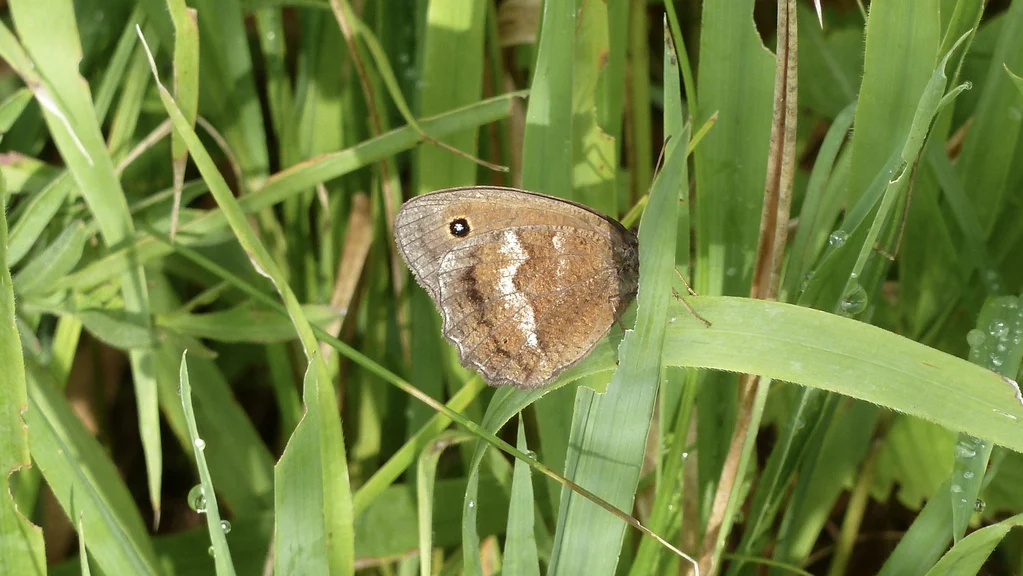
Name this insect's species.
Minois dryas
